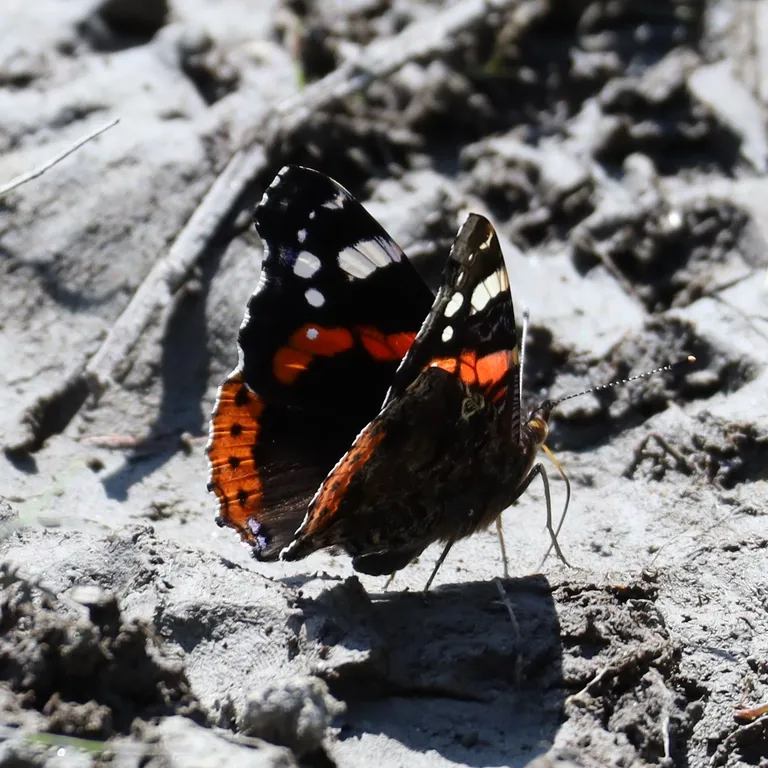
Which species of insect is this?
Vanessa atalanta
